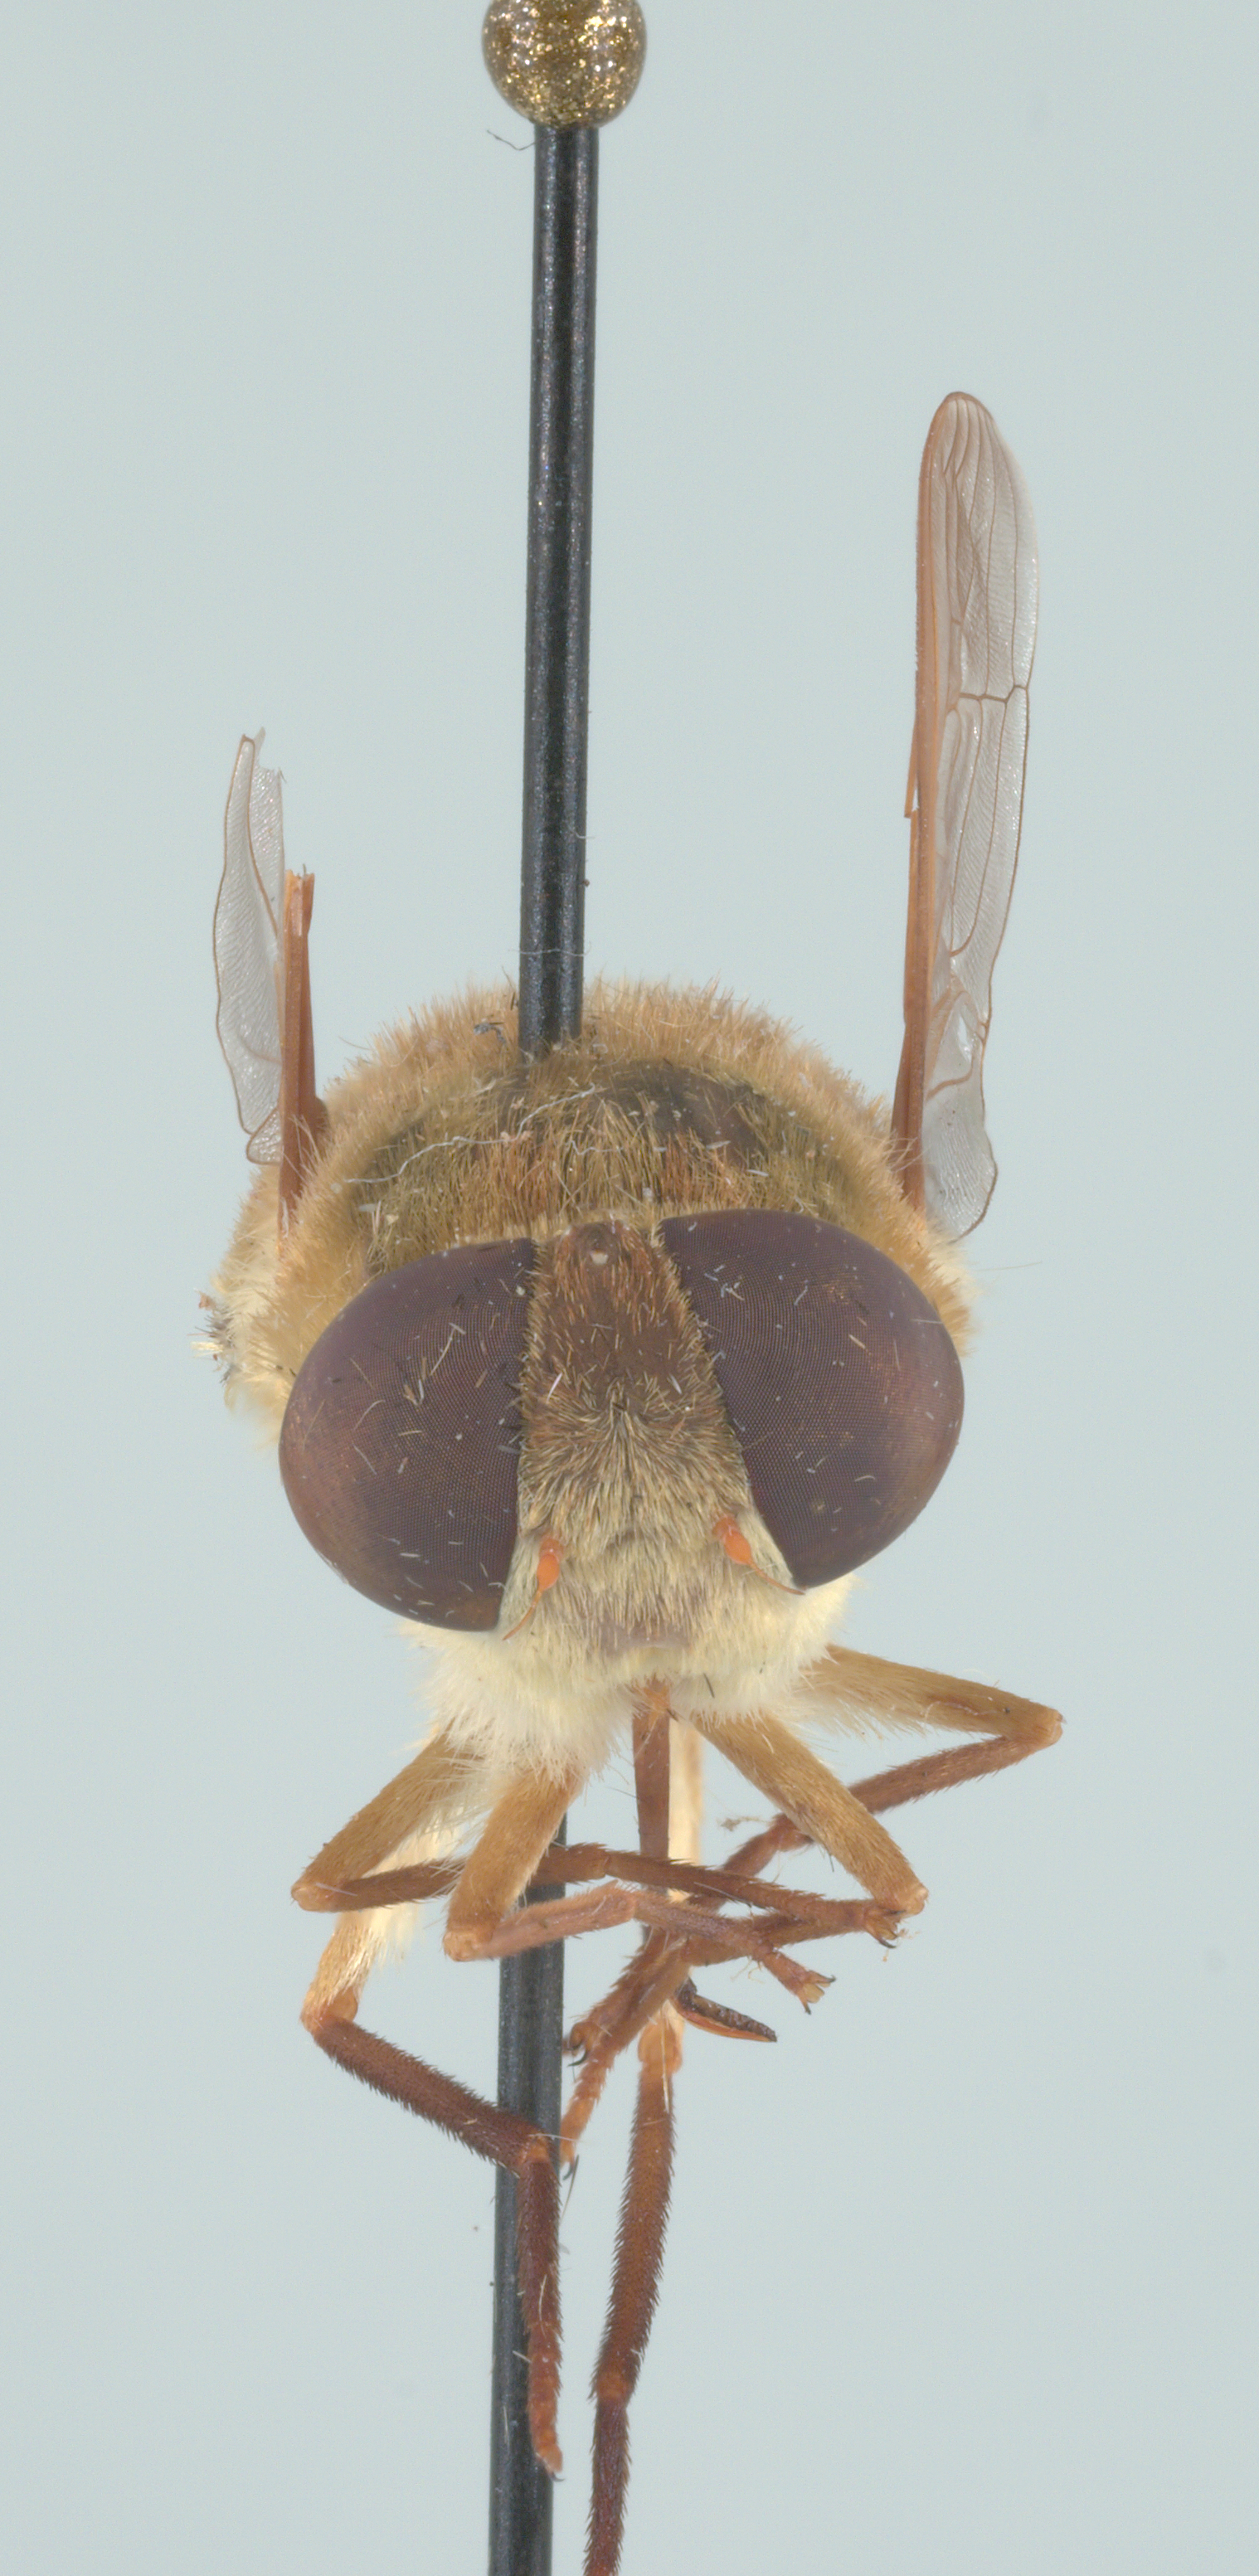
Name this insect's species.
Neorhynchocephalus volaticus
